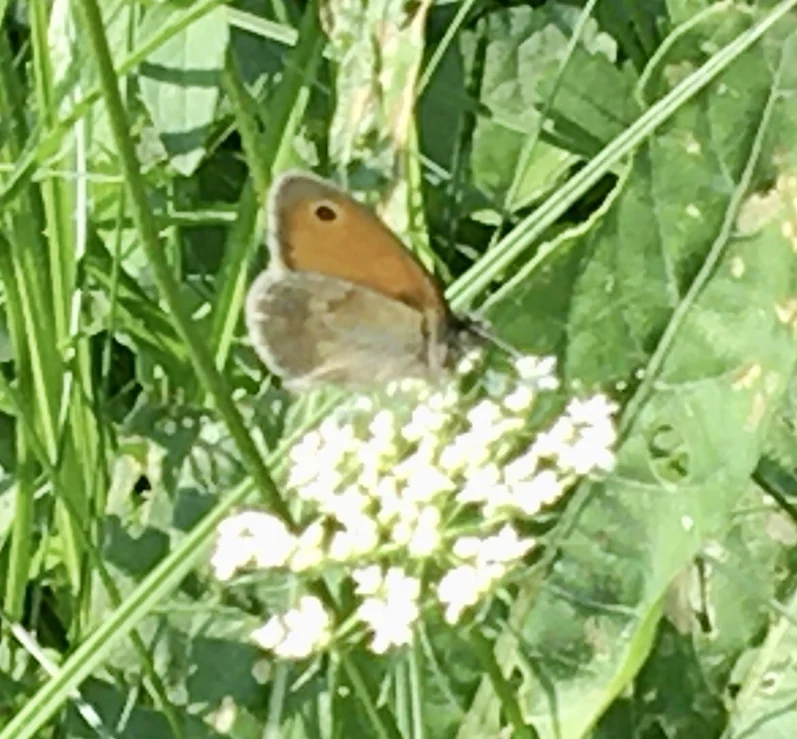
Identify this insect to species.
Coenonympha pamphilus
